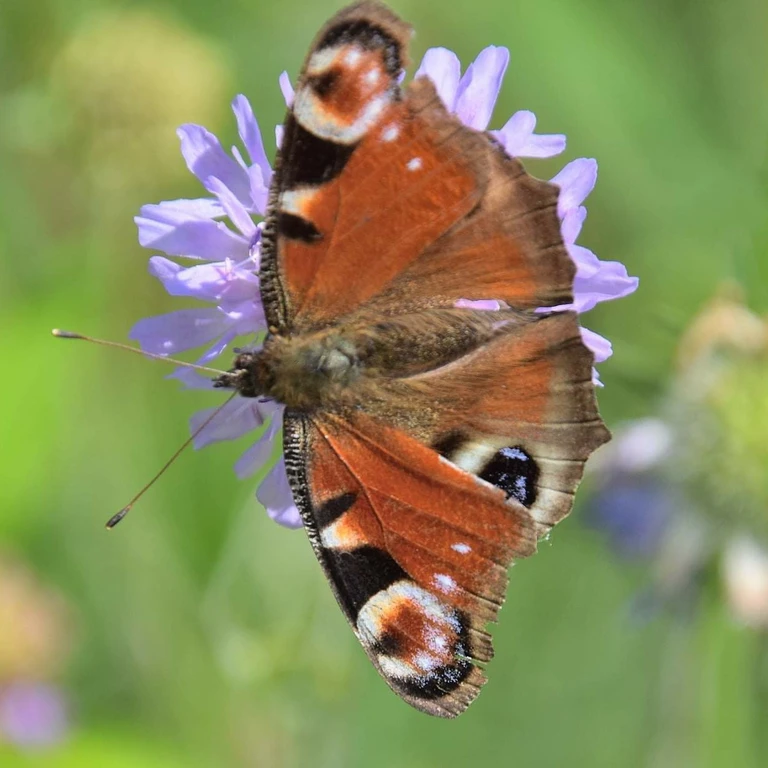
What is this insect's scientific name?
Aglais io
